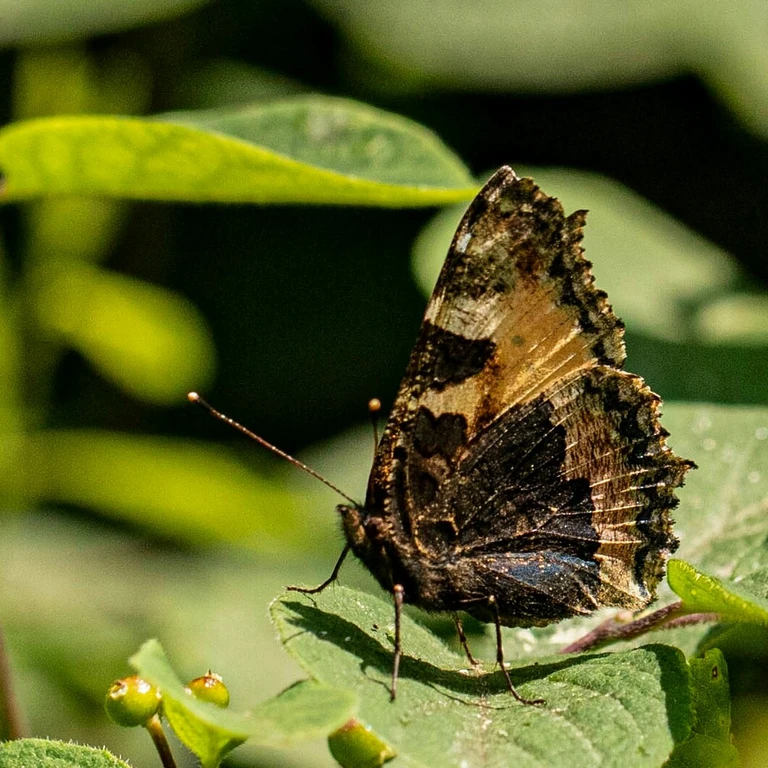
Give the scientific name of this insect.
Aglais urticae
